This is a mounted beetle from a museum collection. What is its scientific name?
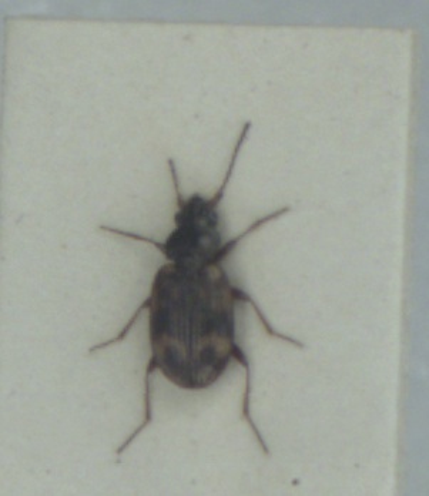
Bembidion semipunctatum
